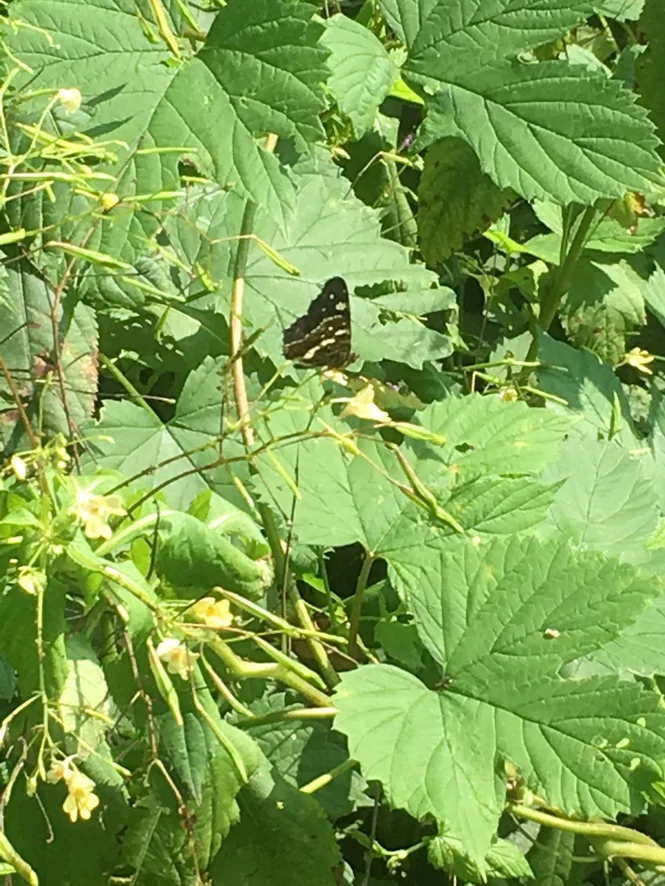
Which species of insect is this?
Araschnia levana
